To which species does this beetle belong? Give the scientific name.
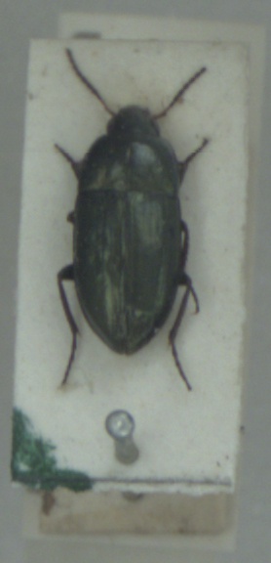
Amara aenea
